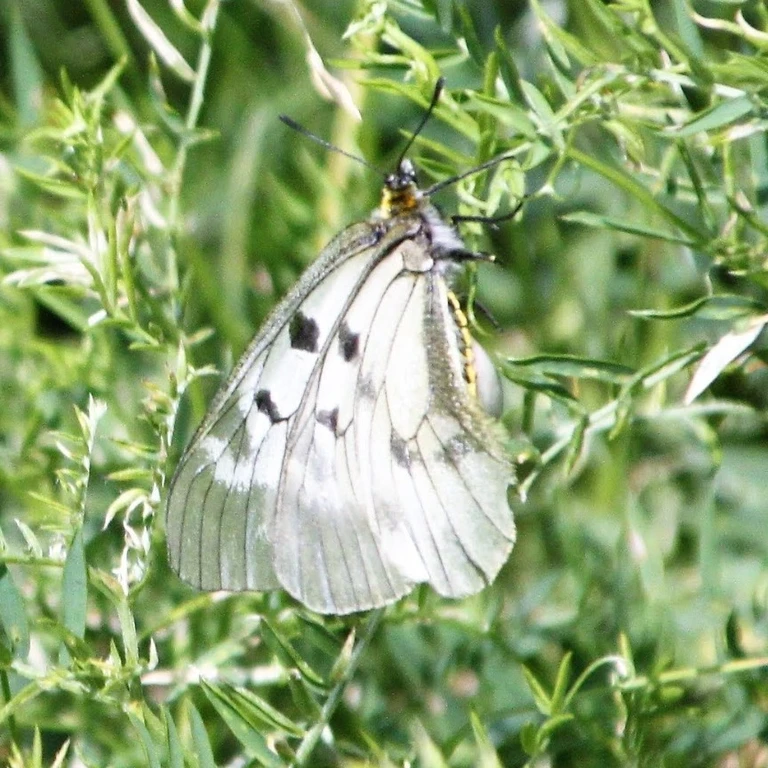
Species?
Parnassius mnemosyne
